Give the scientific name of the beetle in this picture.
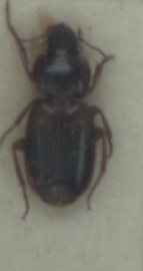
Masoreus wetterhallii
